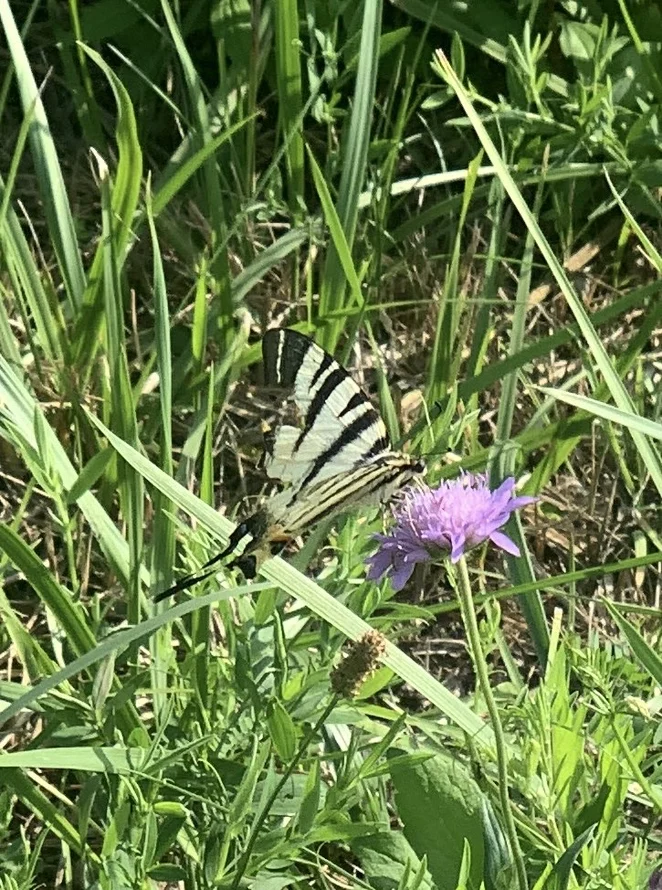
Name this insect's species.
Iphiclides podalirius
